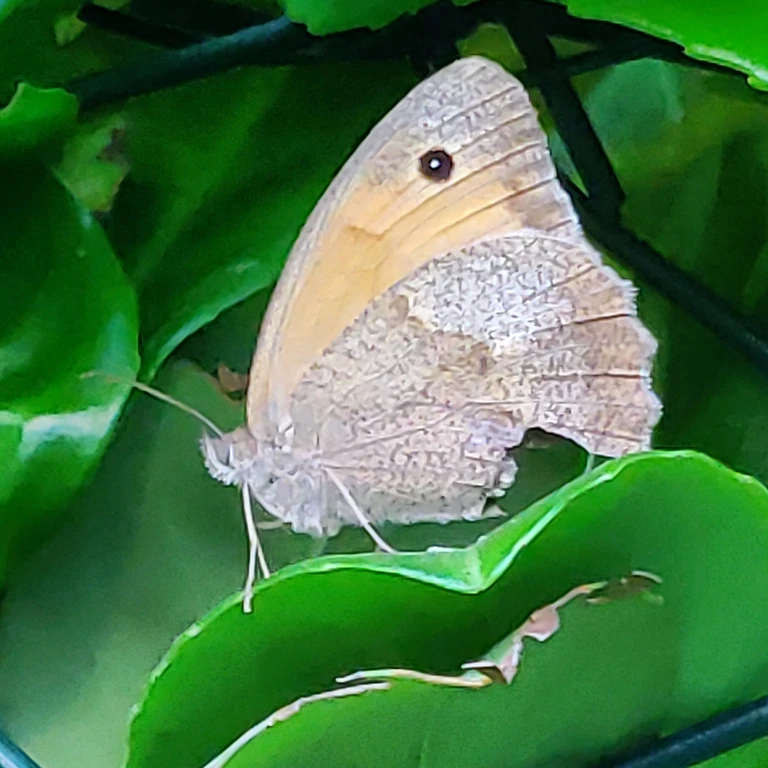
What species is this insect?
Maniola jurtina
